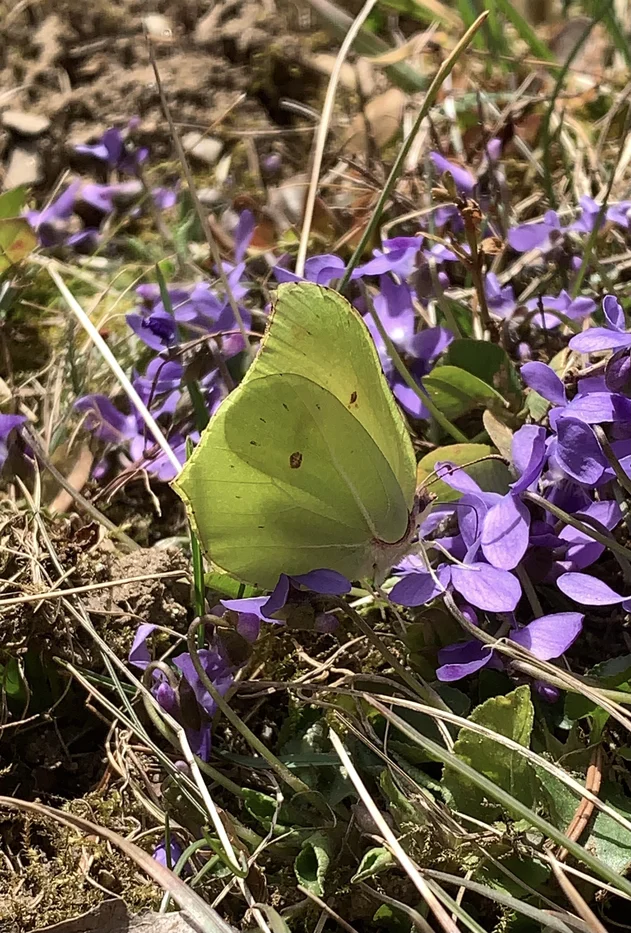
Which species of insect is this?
Gonepteryx rhamni
